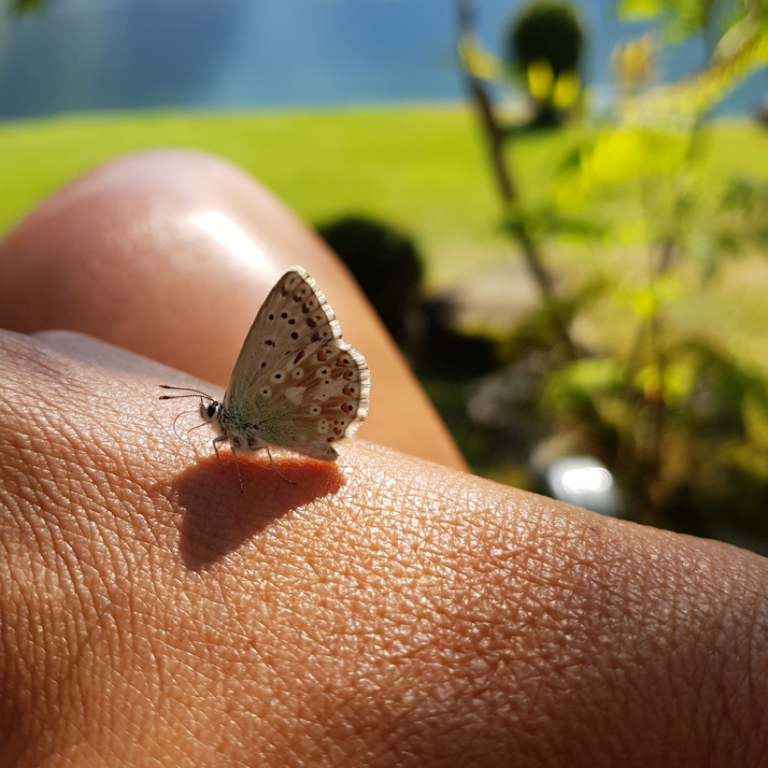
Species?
Lysandra coridon
